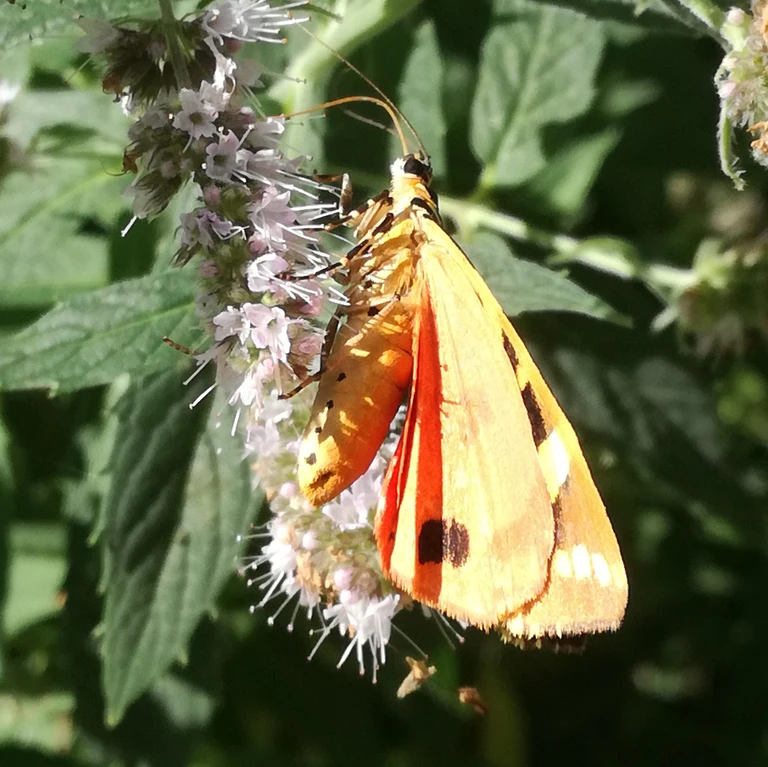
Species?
Euplagia quadripunctaria
